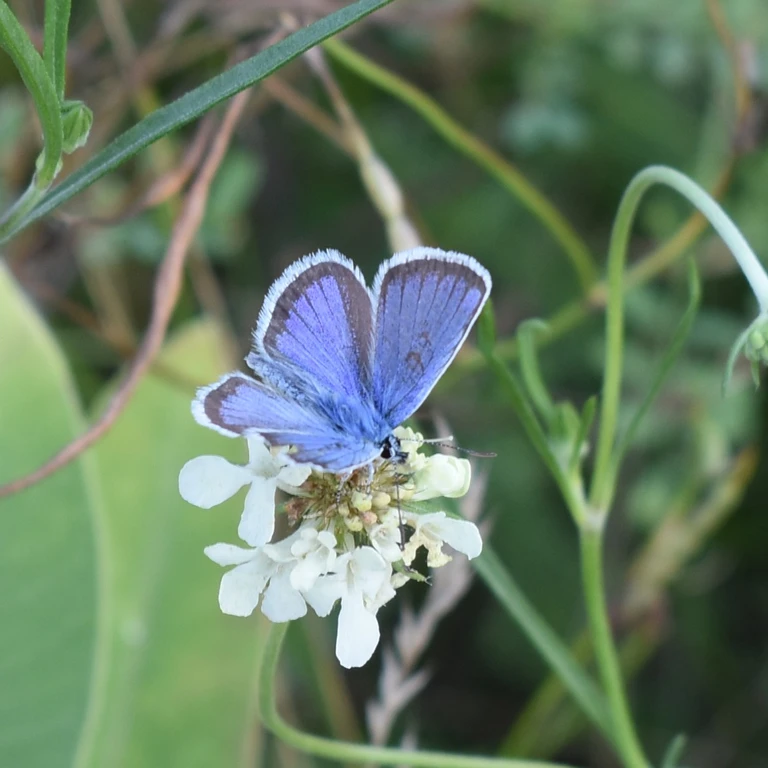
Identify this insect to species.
Plebejus argus
